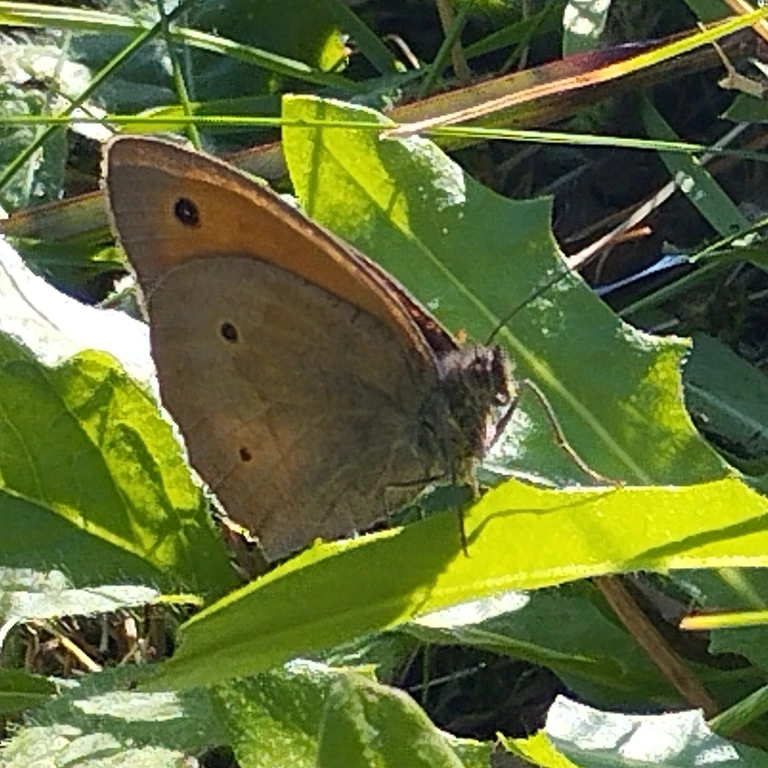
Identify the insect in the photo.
Maniola jurtina
